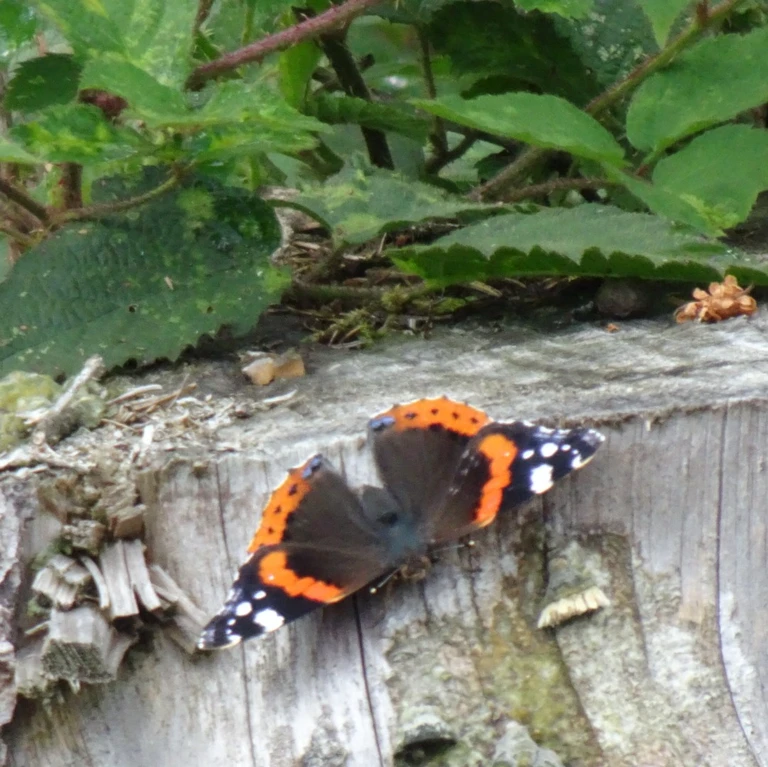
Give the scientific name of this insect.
Vanessa atalanta
